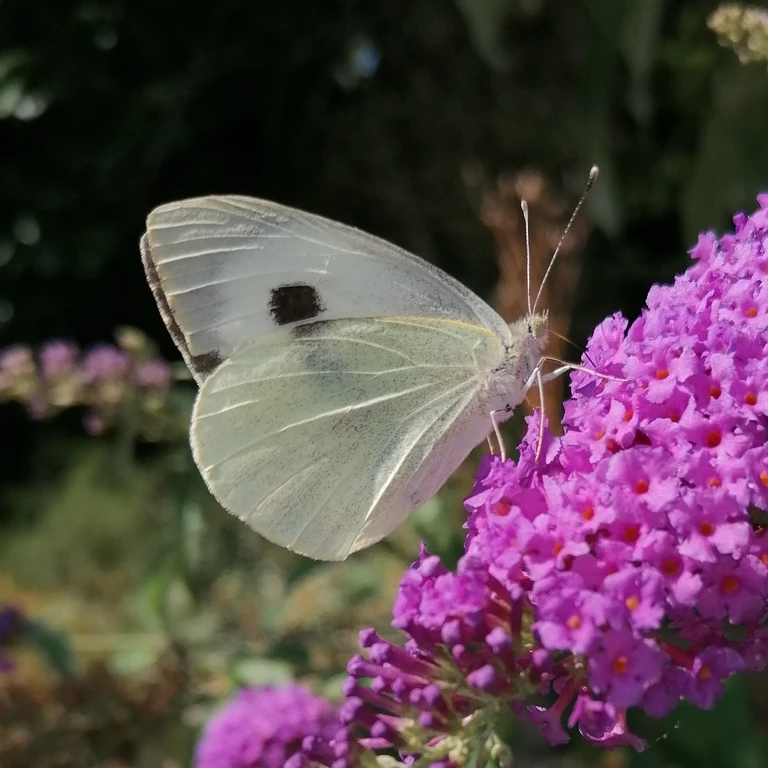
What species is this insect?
Pieris brassicae
